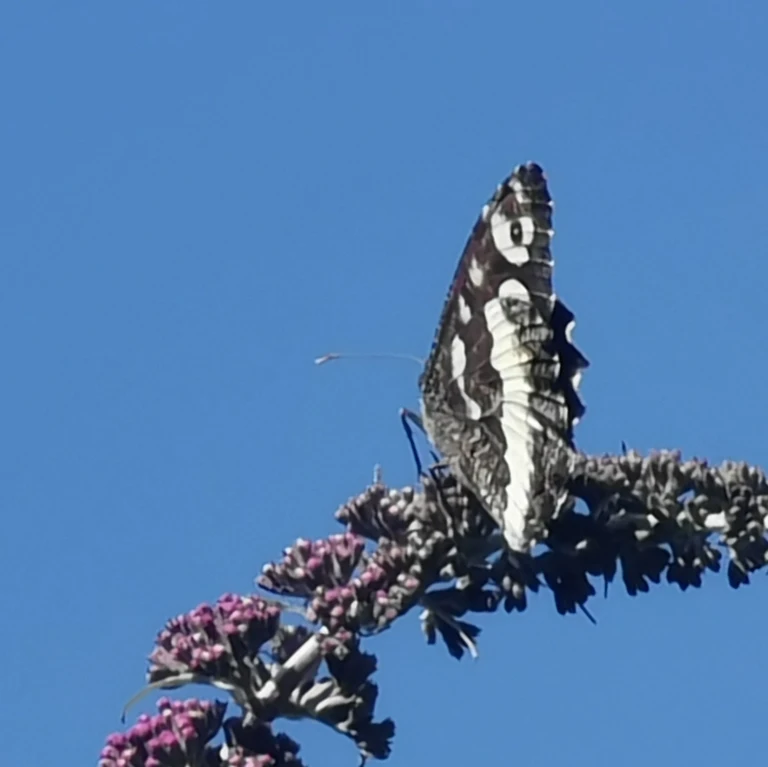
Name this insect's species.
Brintesia circe
